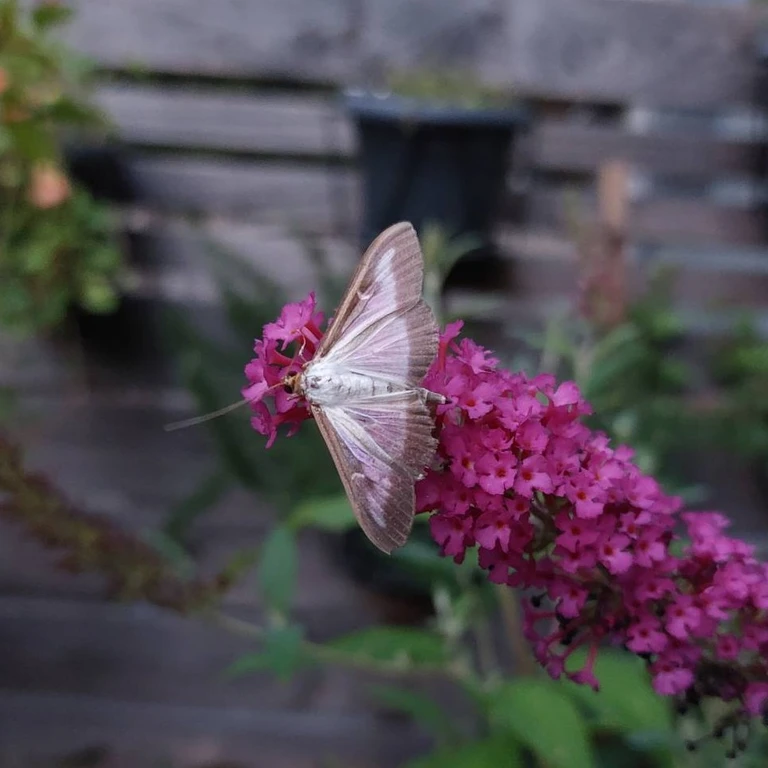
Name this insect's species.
Cydalima perspectalis
